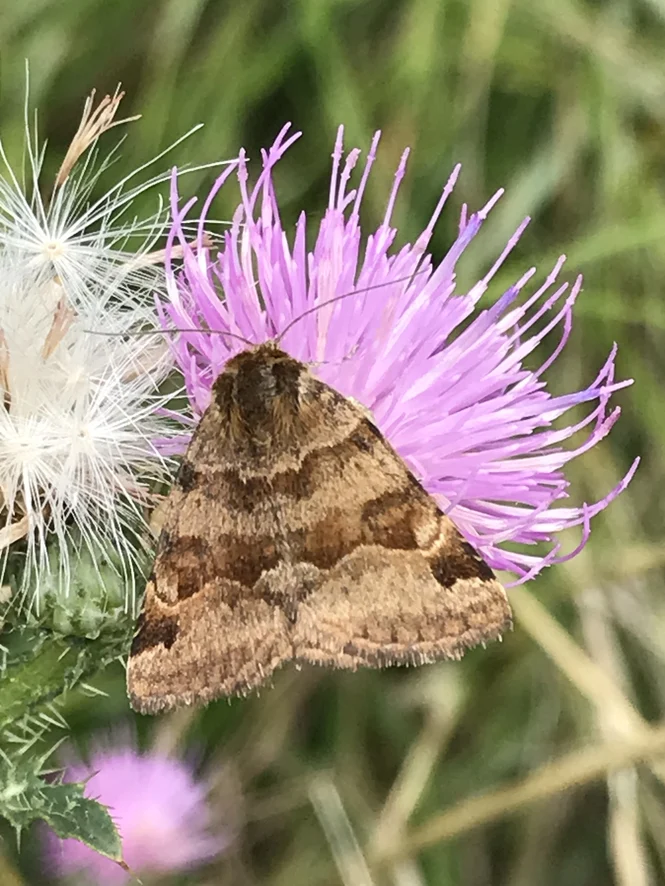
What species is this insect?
Euclidia glyphica
